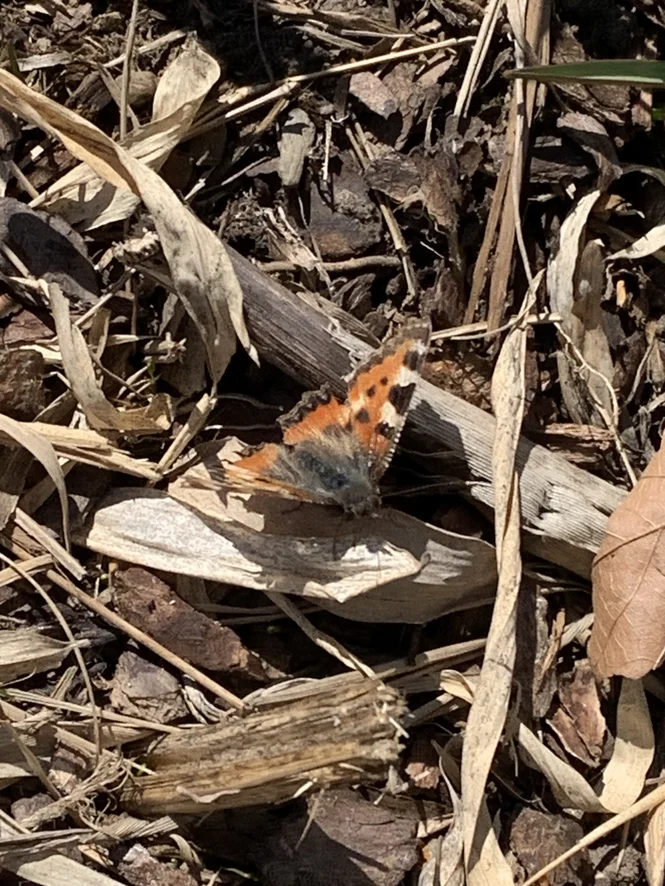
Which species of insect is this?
Aglais urticae
